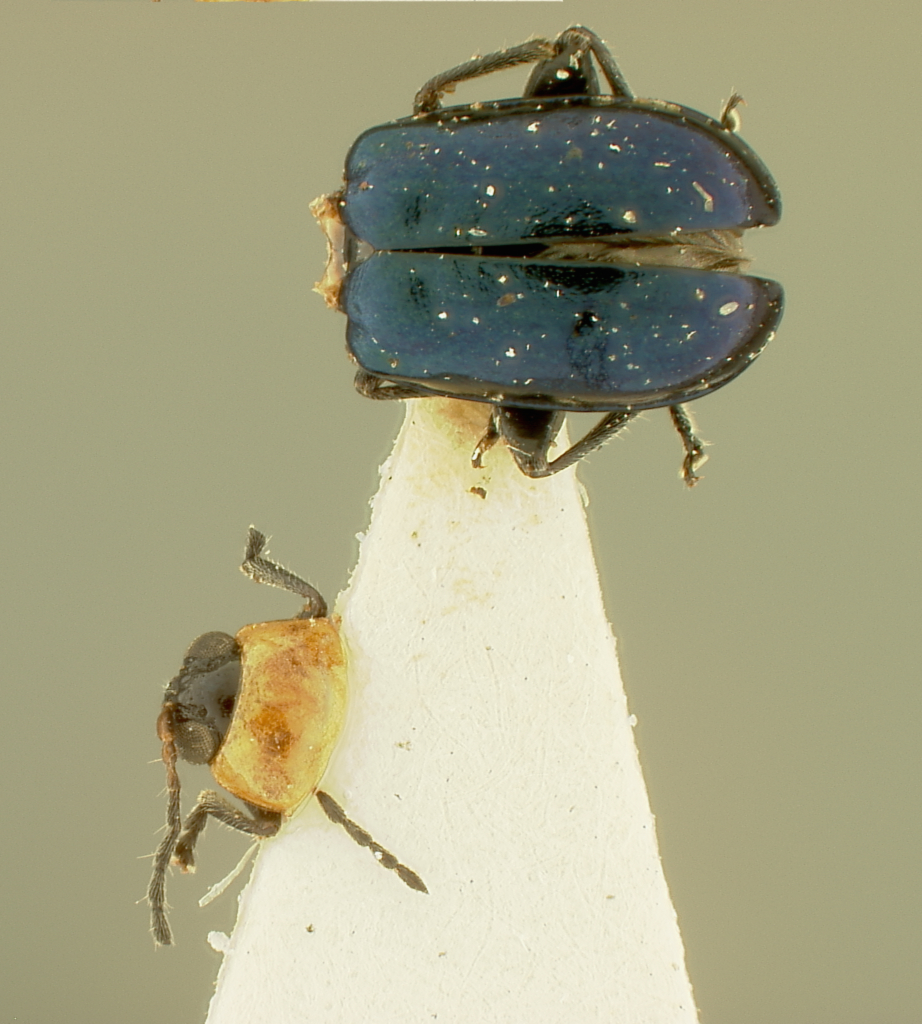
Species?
Parasyphraea llama
